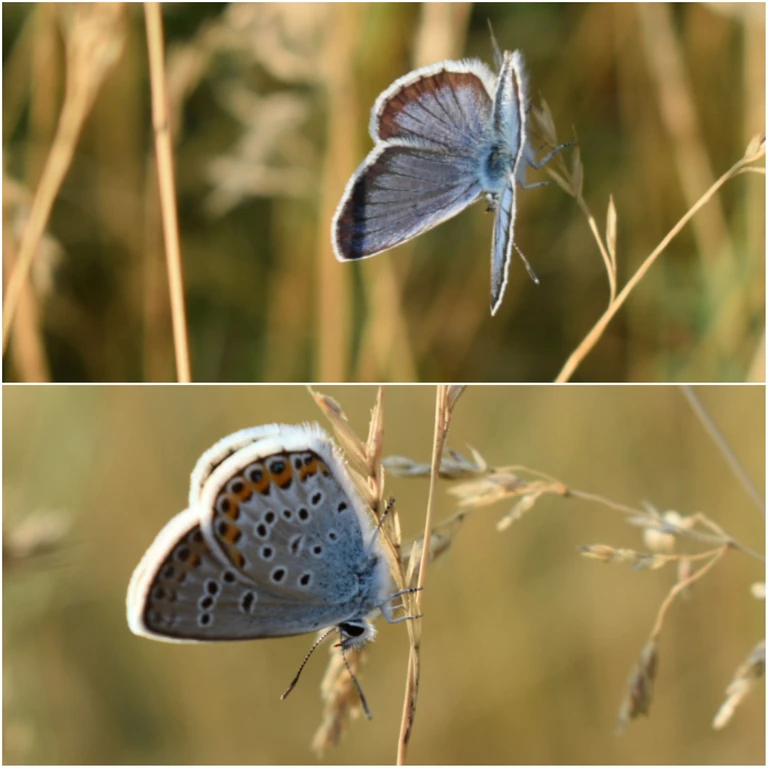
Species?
Plebejus argus
